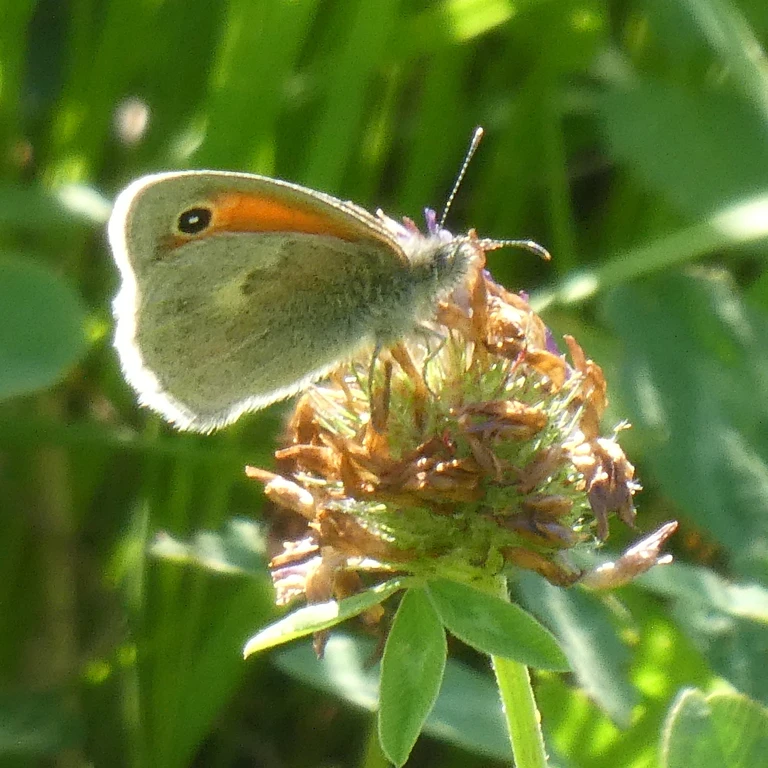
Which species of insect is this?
Coenonympha pamphilus
